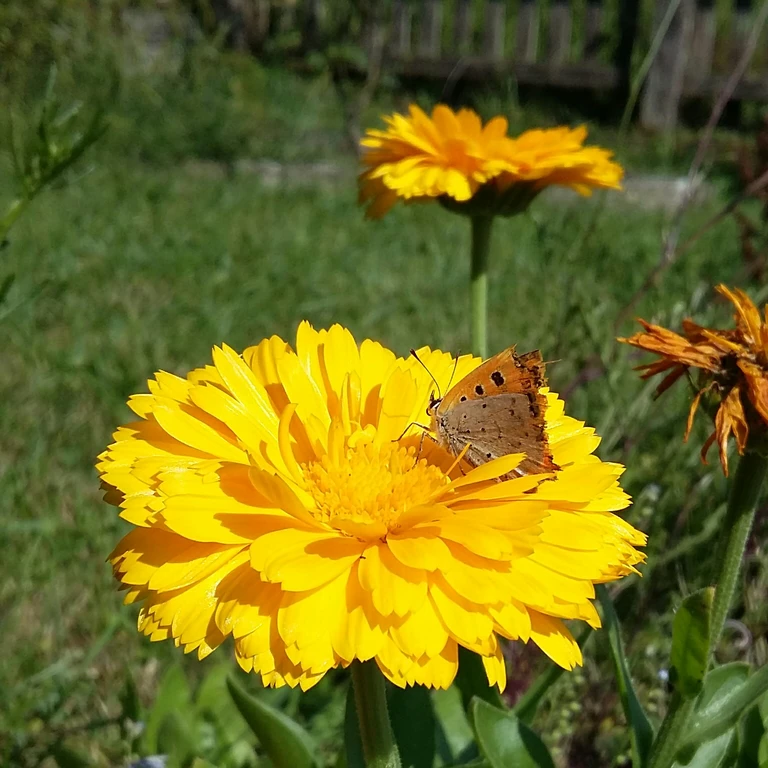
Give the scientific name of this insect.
Lycaena phlaeas
